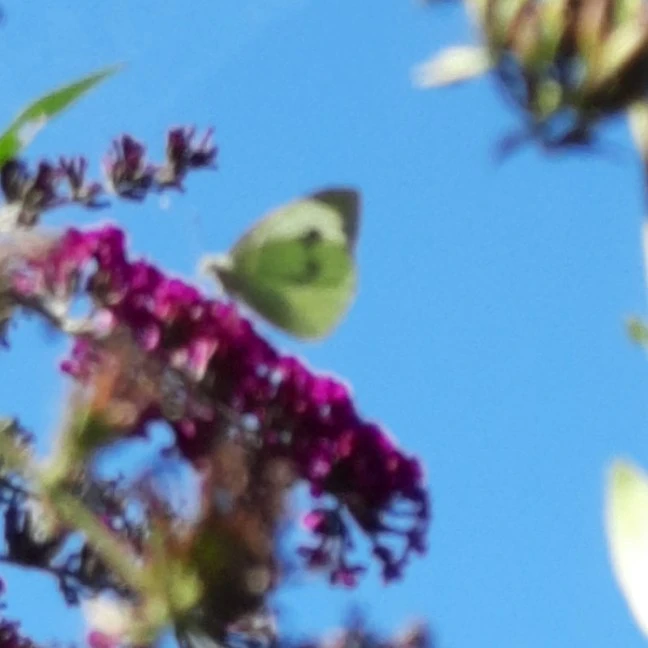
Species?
Pieris brassicae
